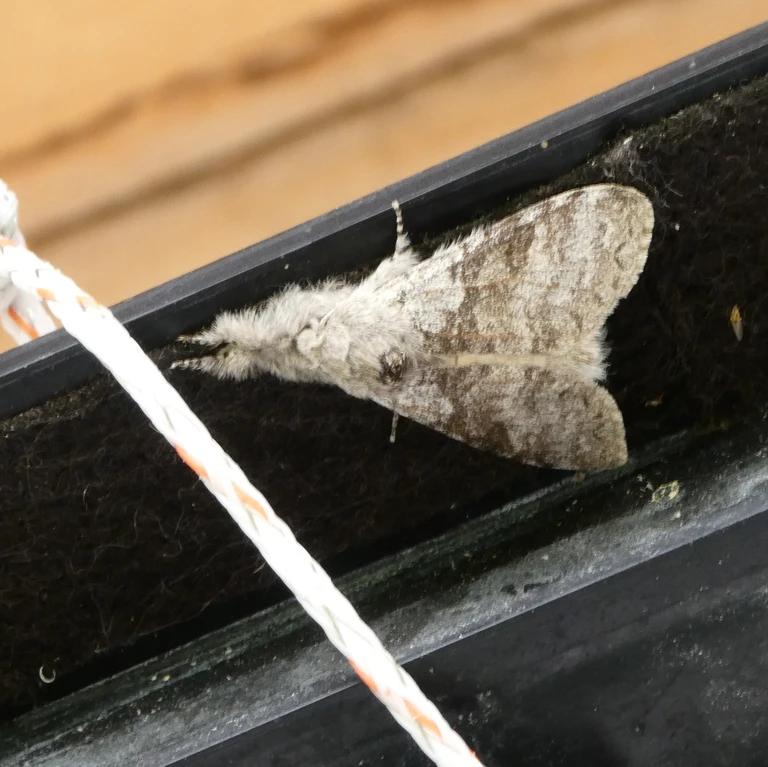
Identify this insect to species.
Calliteara pudibunda
